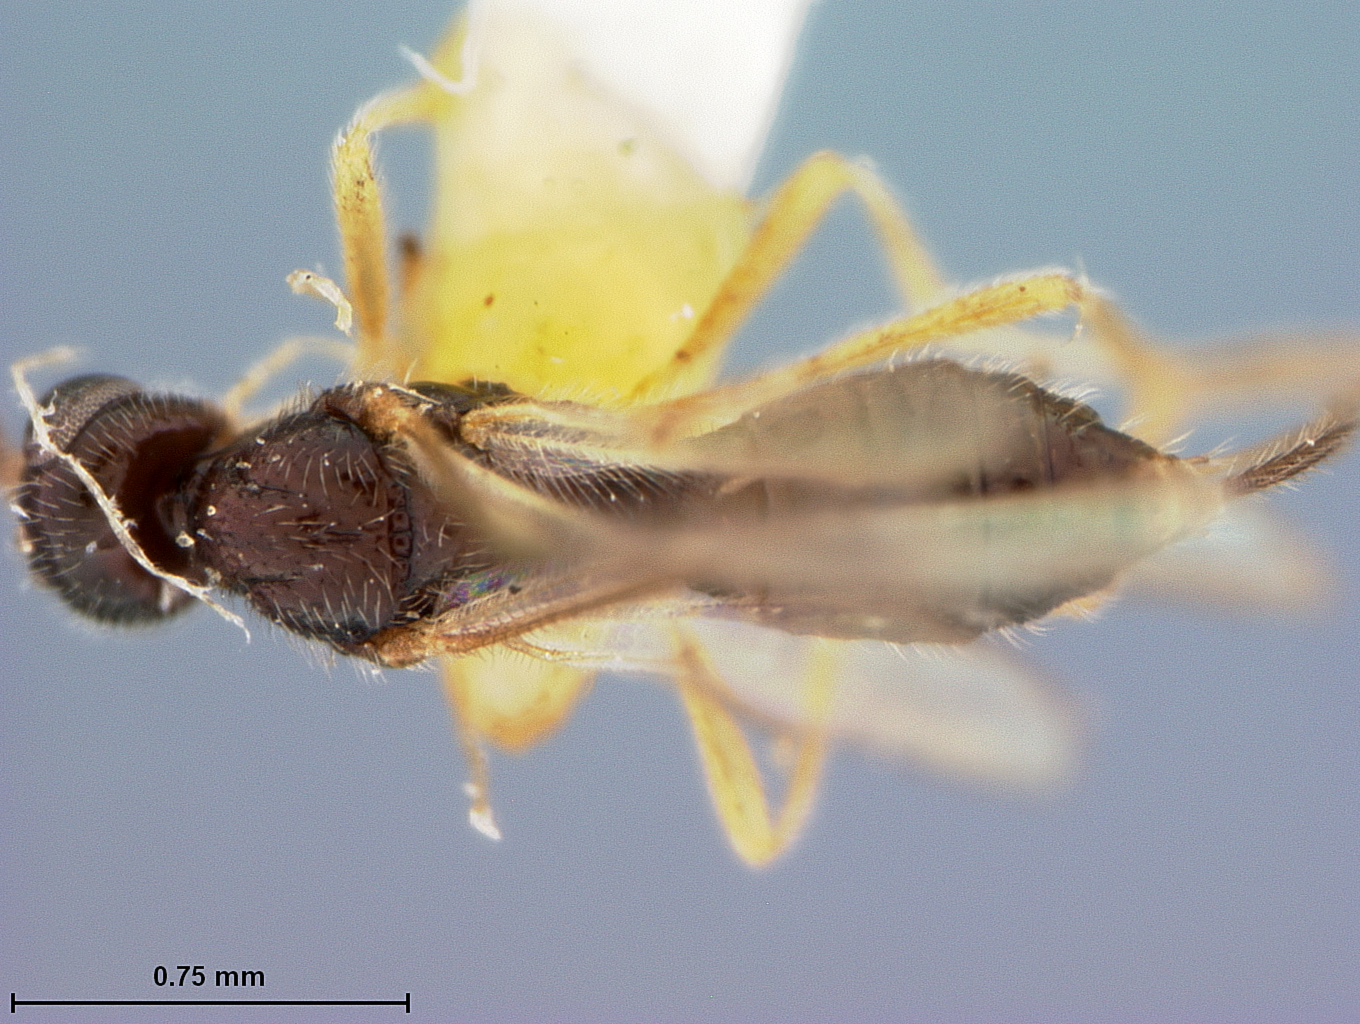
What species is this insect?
Gnaptodon longicauda
